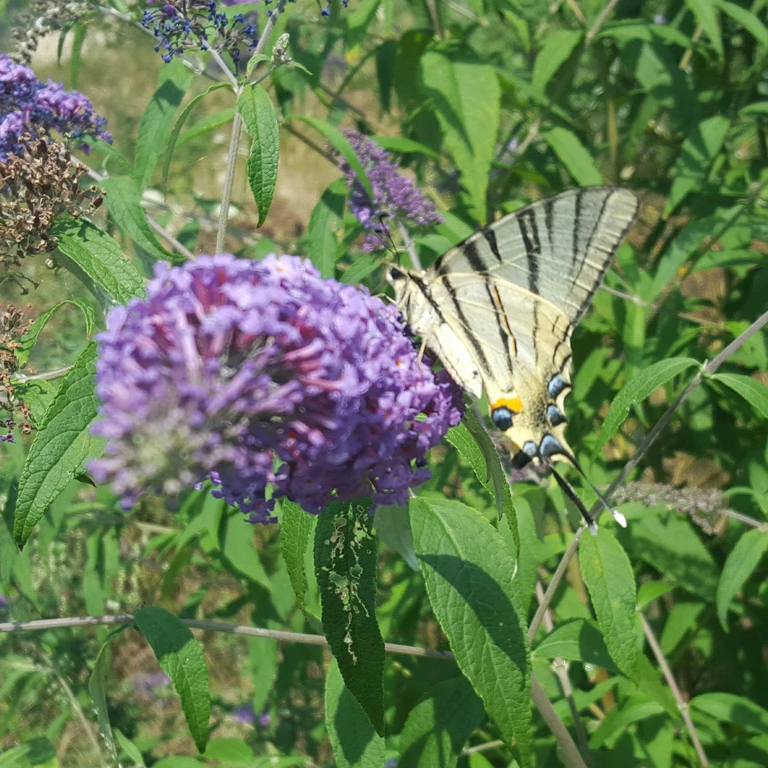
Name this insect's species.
Iphiclides podalirius
